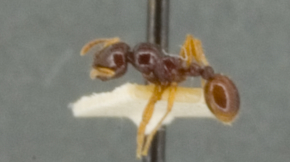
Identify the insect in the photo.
Rogeria tortuosa
